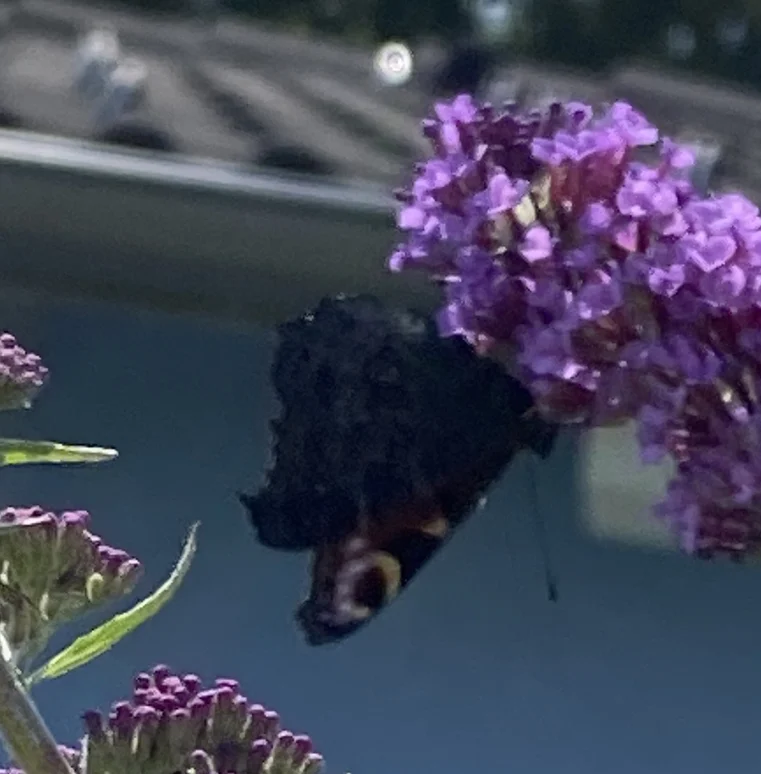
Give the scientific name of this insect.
Aglais io
